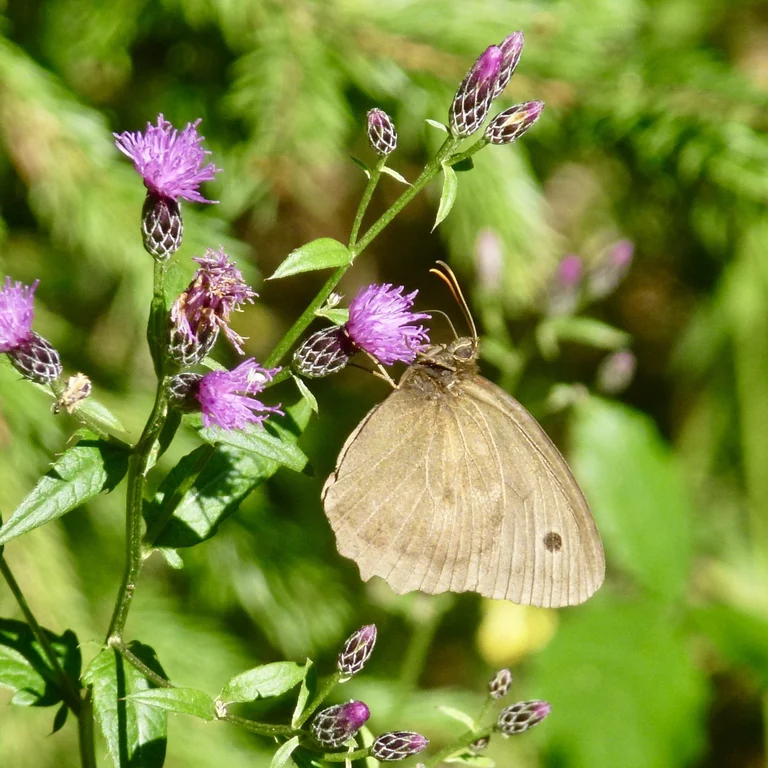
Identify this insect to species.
Minois dryas
